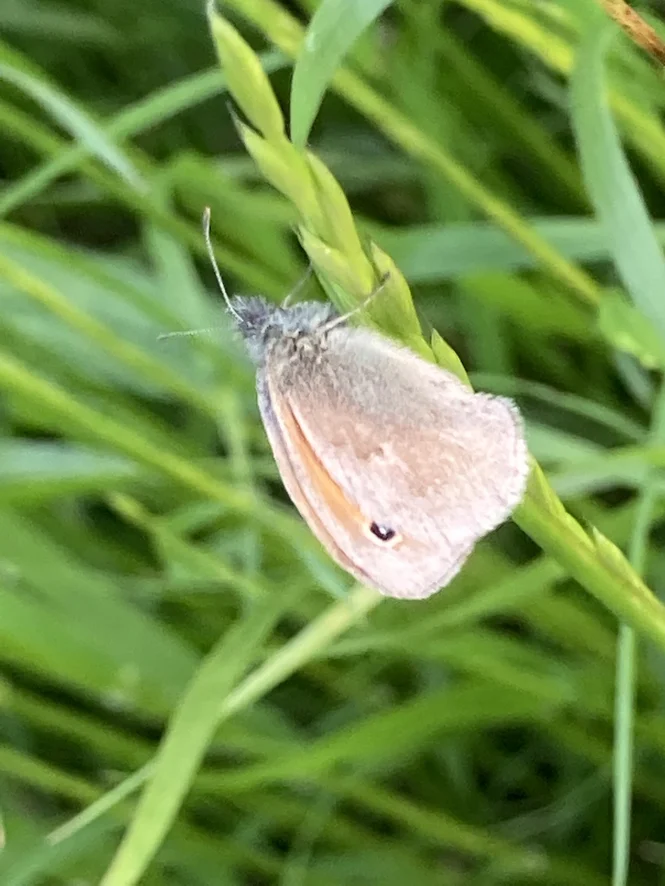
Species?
Coenonympha pamphilus
